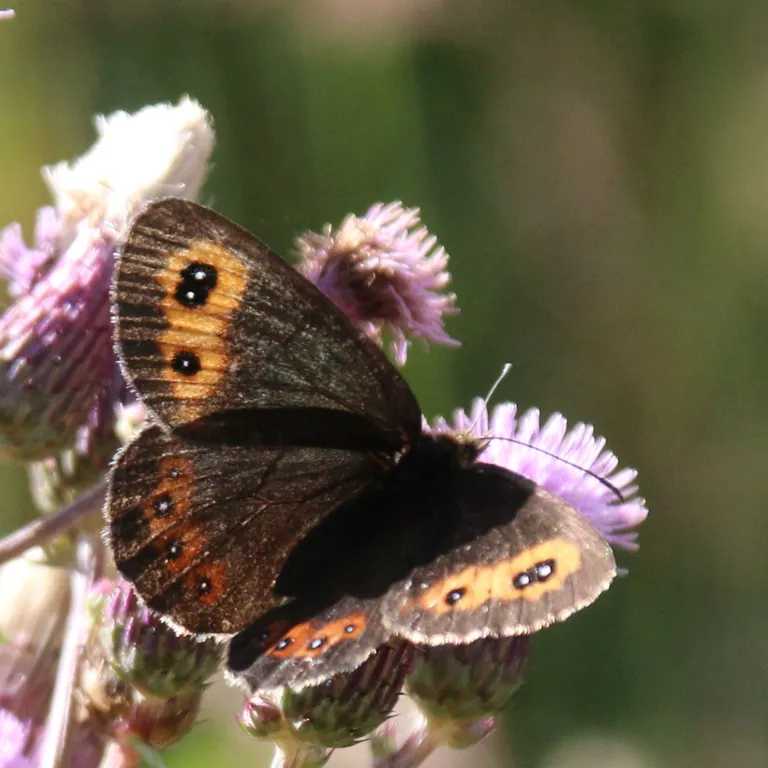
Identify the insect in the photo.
Erebia aethiops
